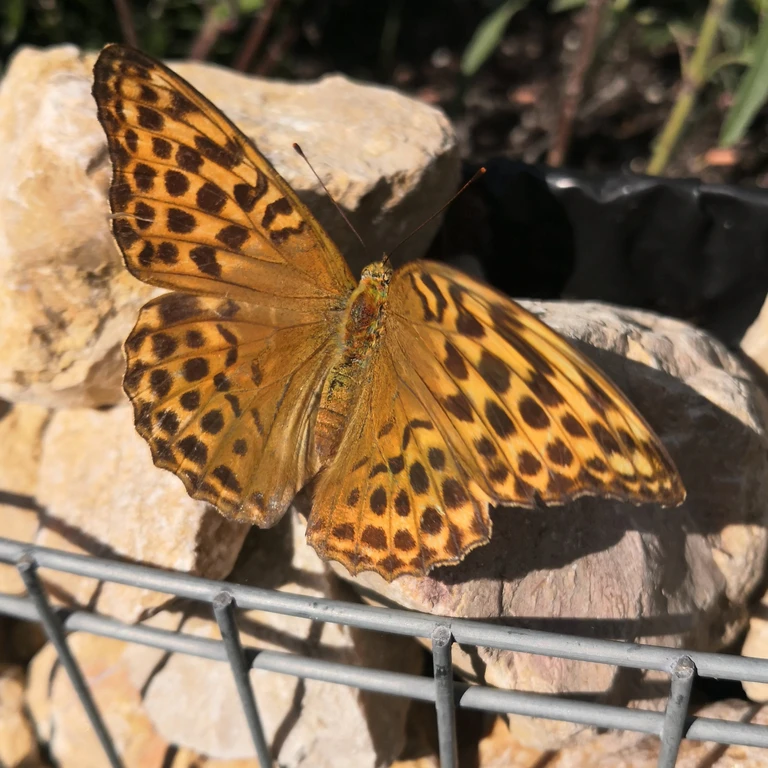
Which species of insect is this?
Argynnis paphia
